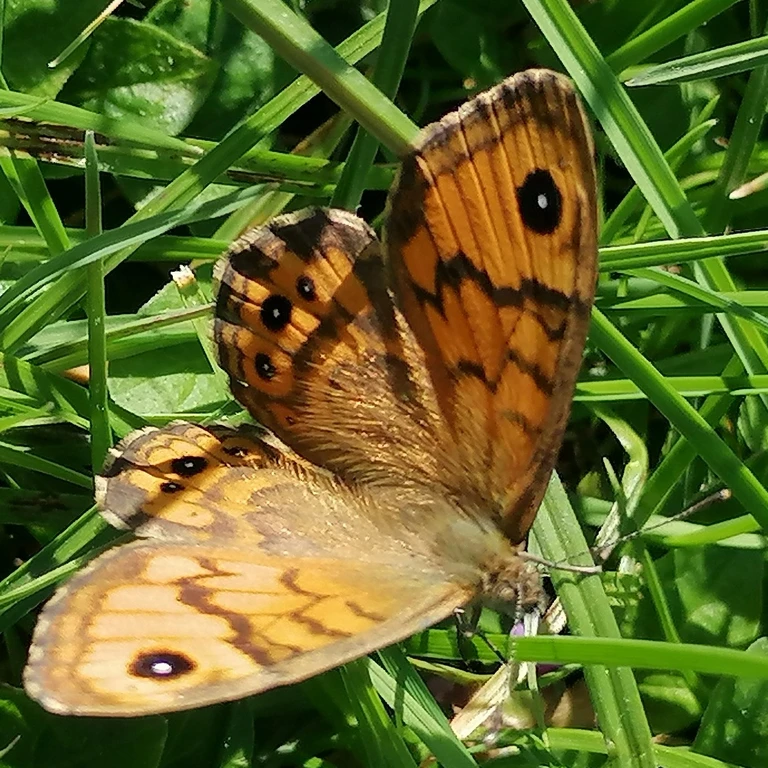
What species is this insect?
Lasiommata megera (also Pararge megera)
